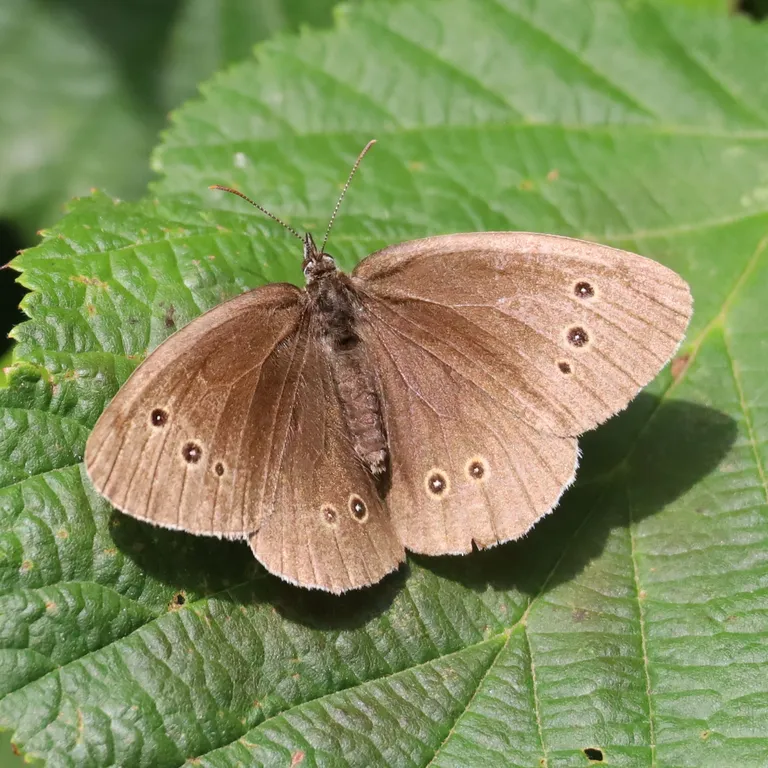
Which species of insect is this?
Aphantopus hyperantus
